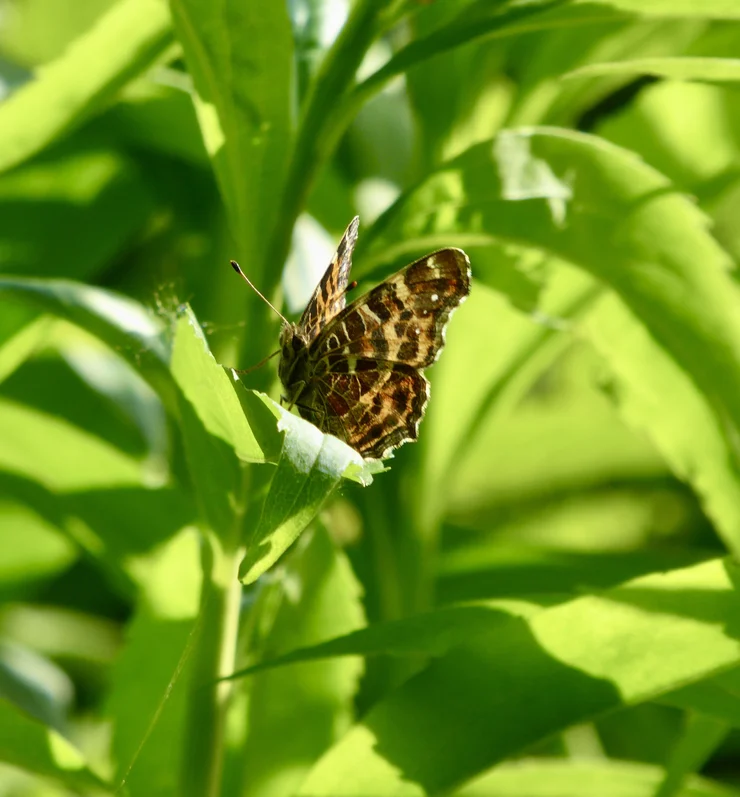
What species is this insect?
Araschnia levana
